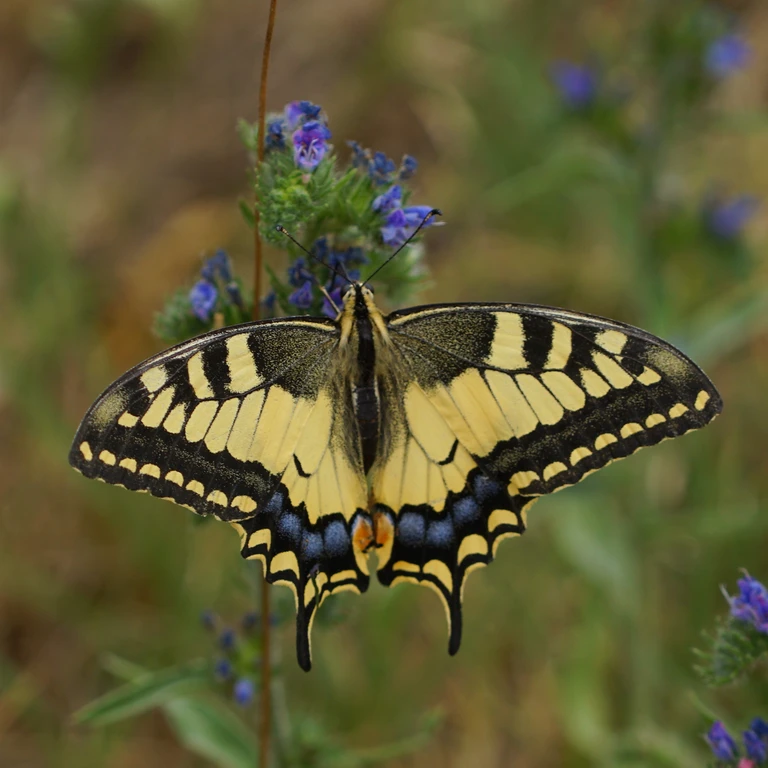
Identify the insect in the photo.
Papilio machaon
